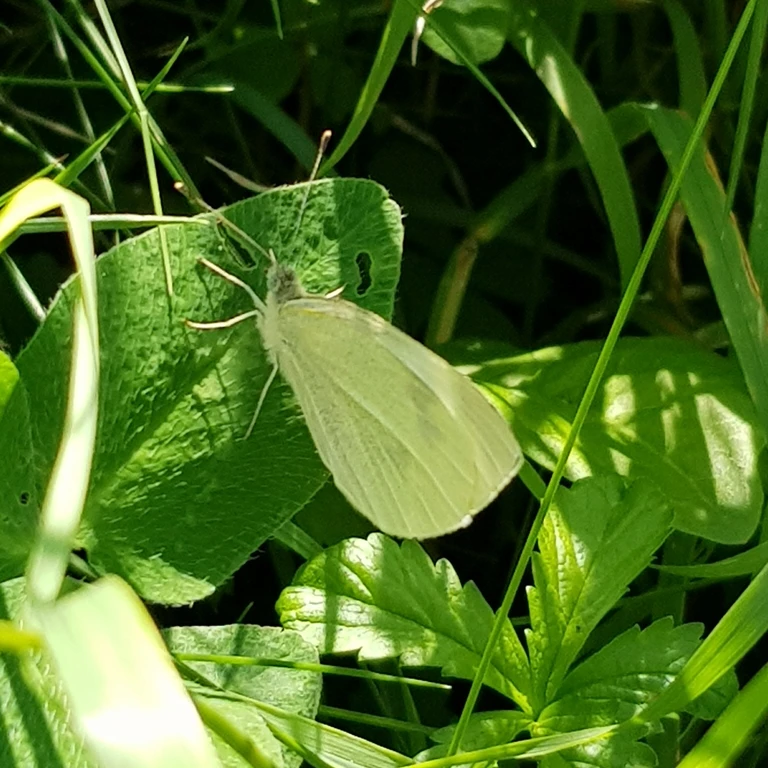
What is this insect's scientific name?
Pieris rapae
